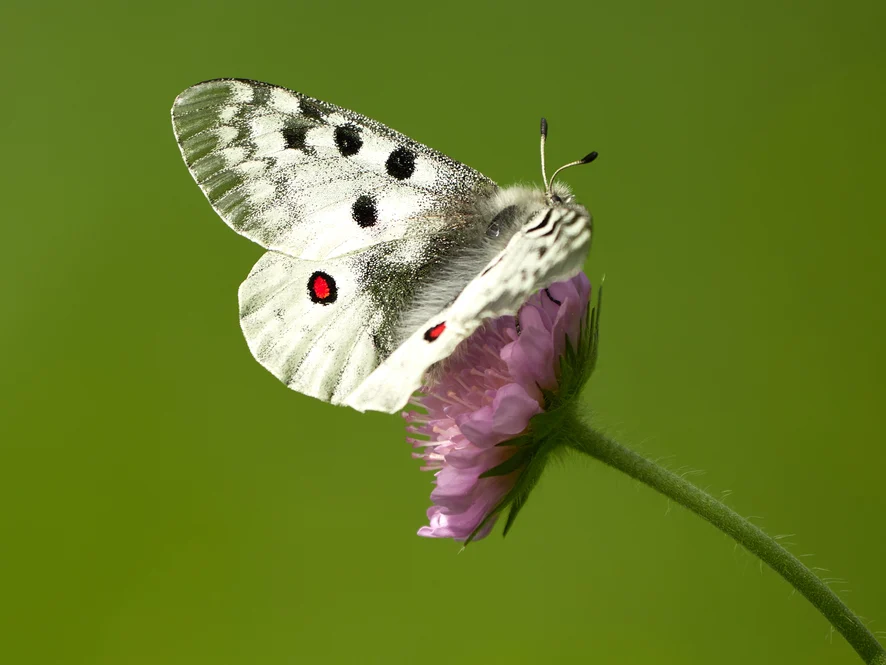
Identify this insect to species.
Parnassius apollo
